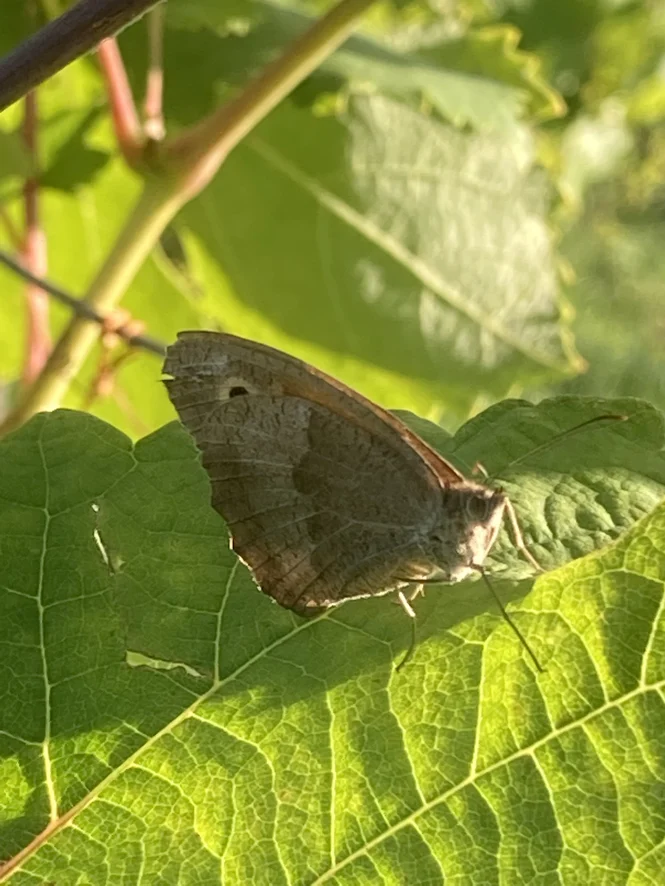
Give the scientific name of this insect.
Maniola jurtina
